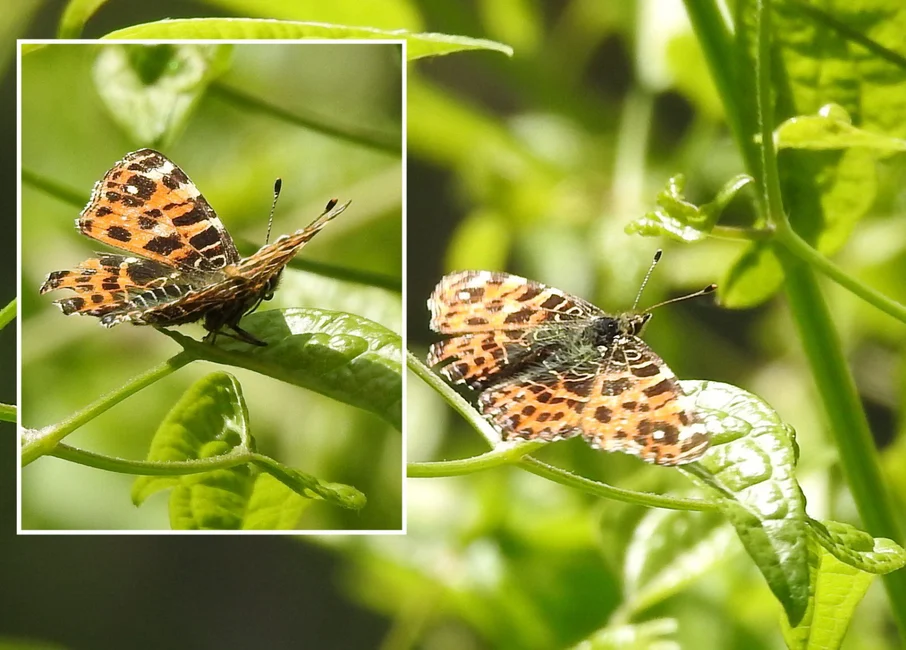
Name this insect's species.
Araschnia levana
